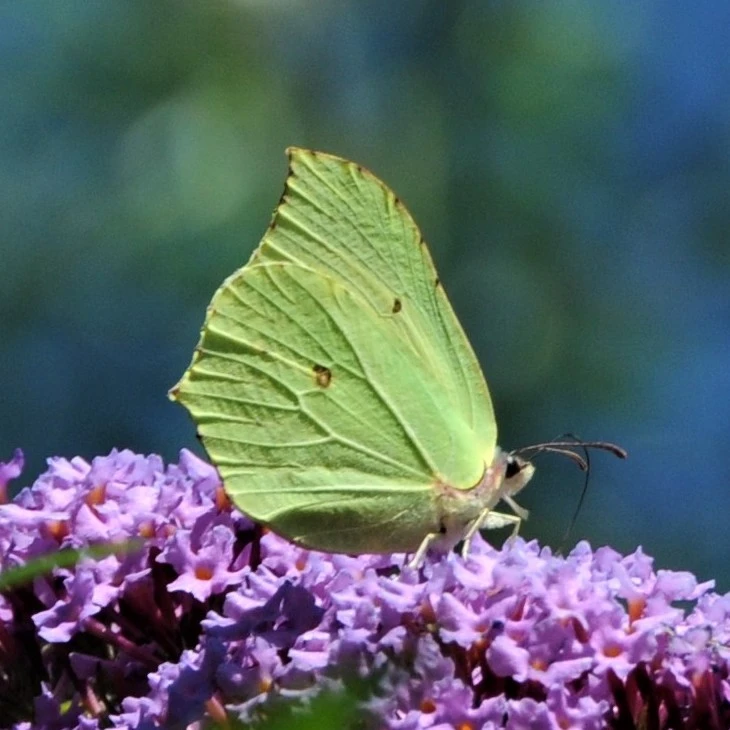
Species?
Gonepteryx rhamni
